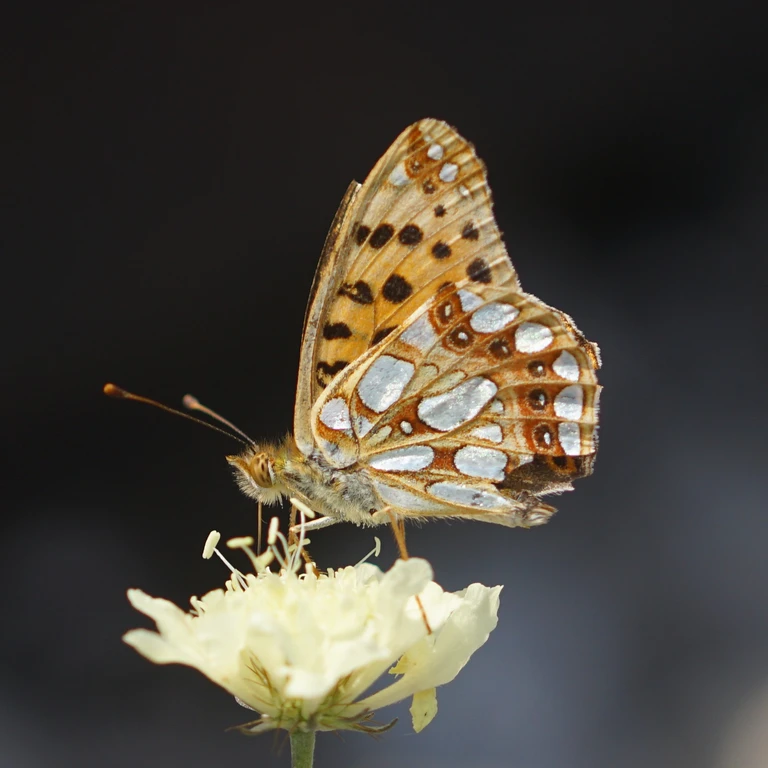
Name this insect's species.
Issoria lathonia
